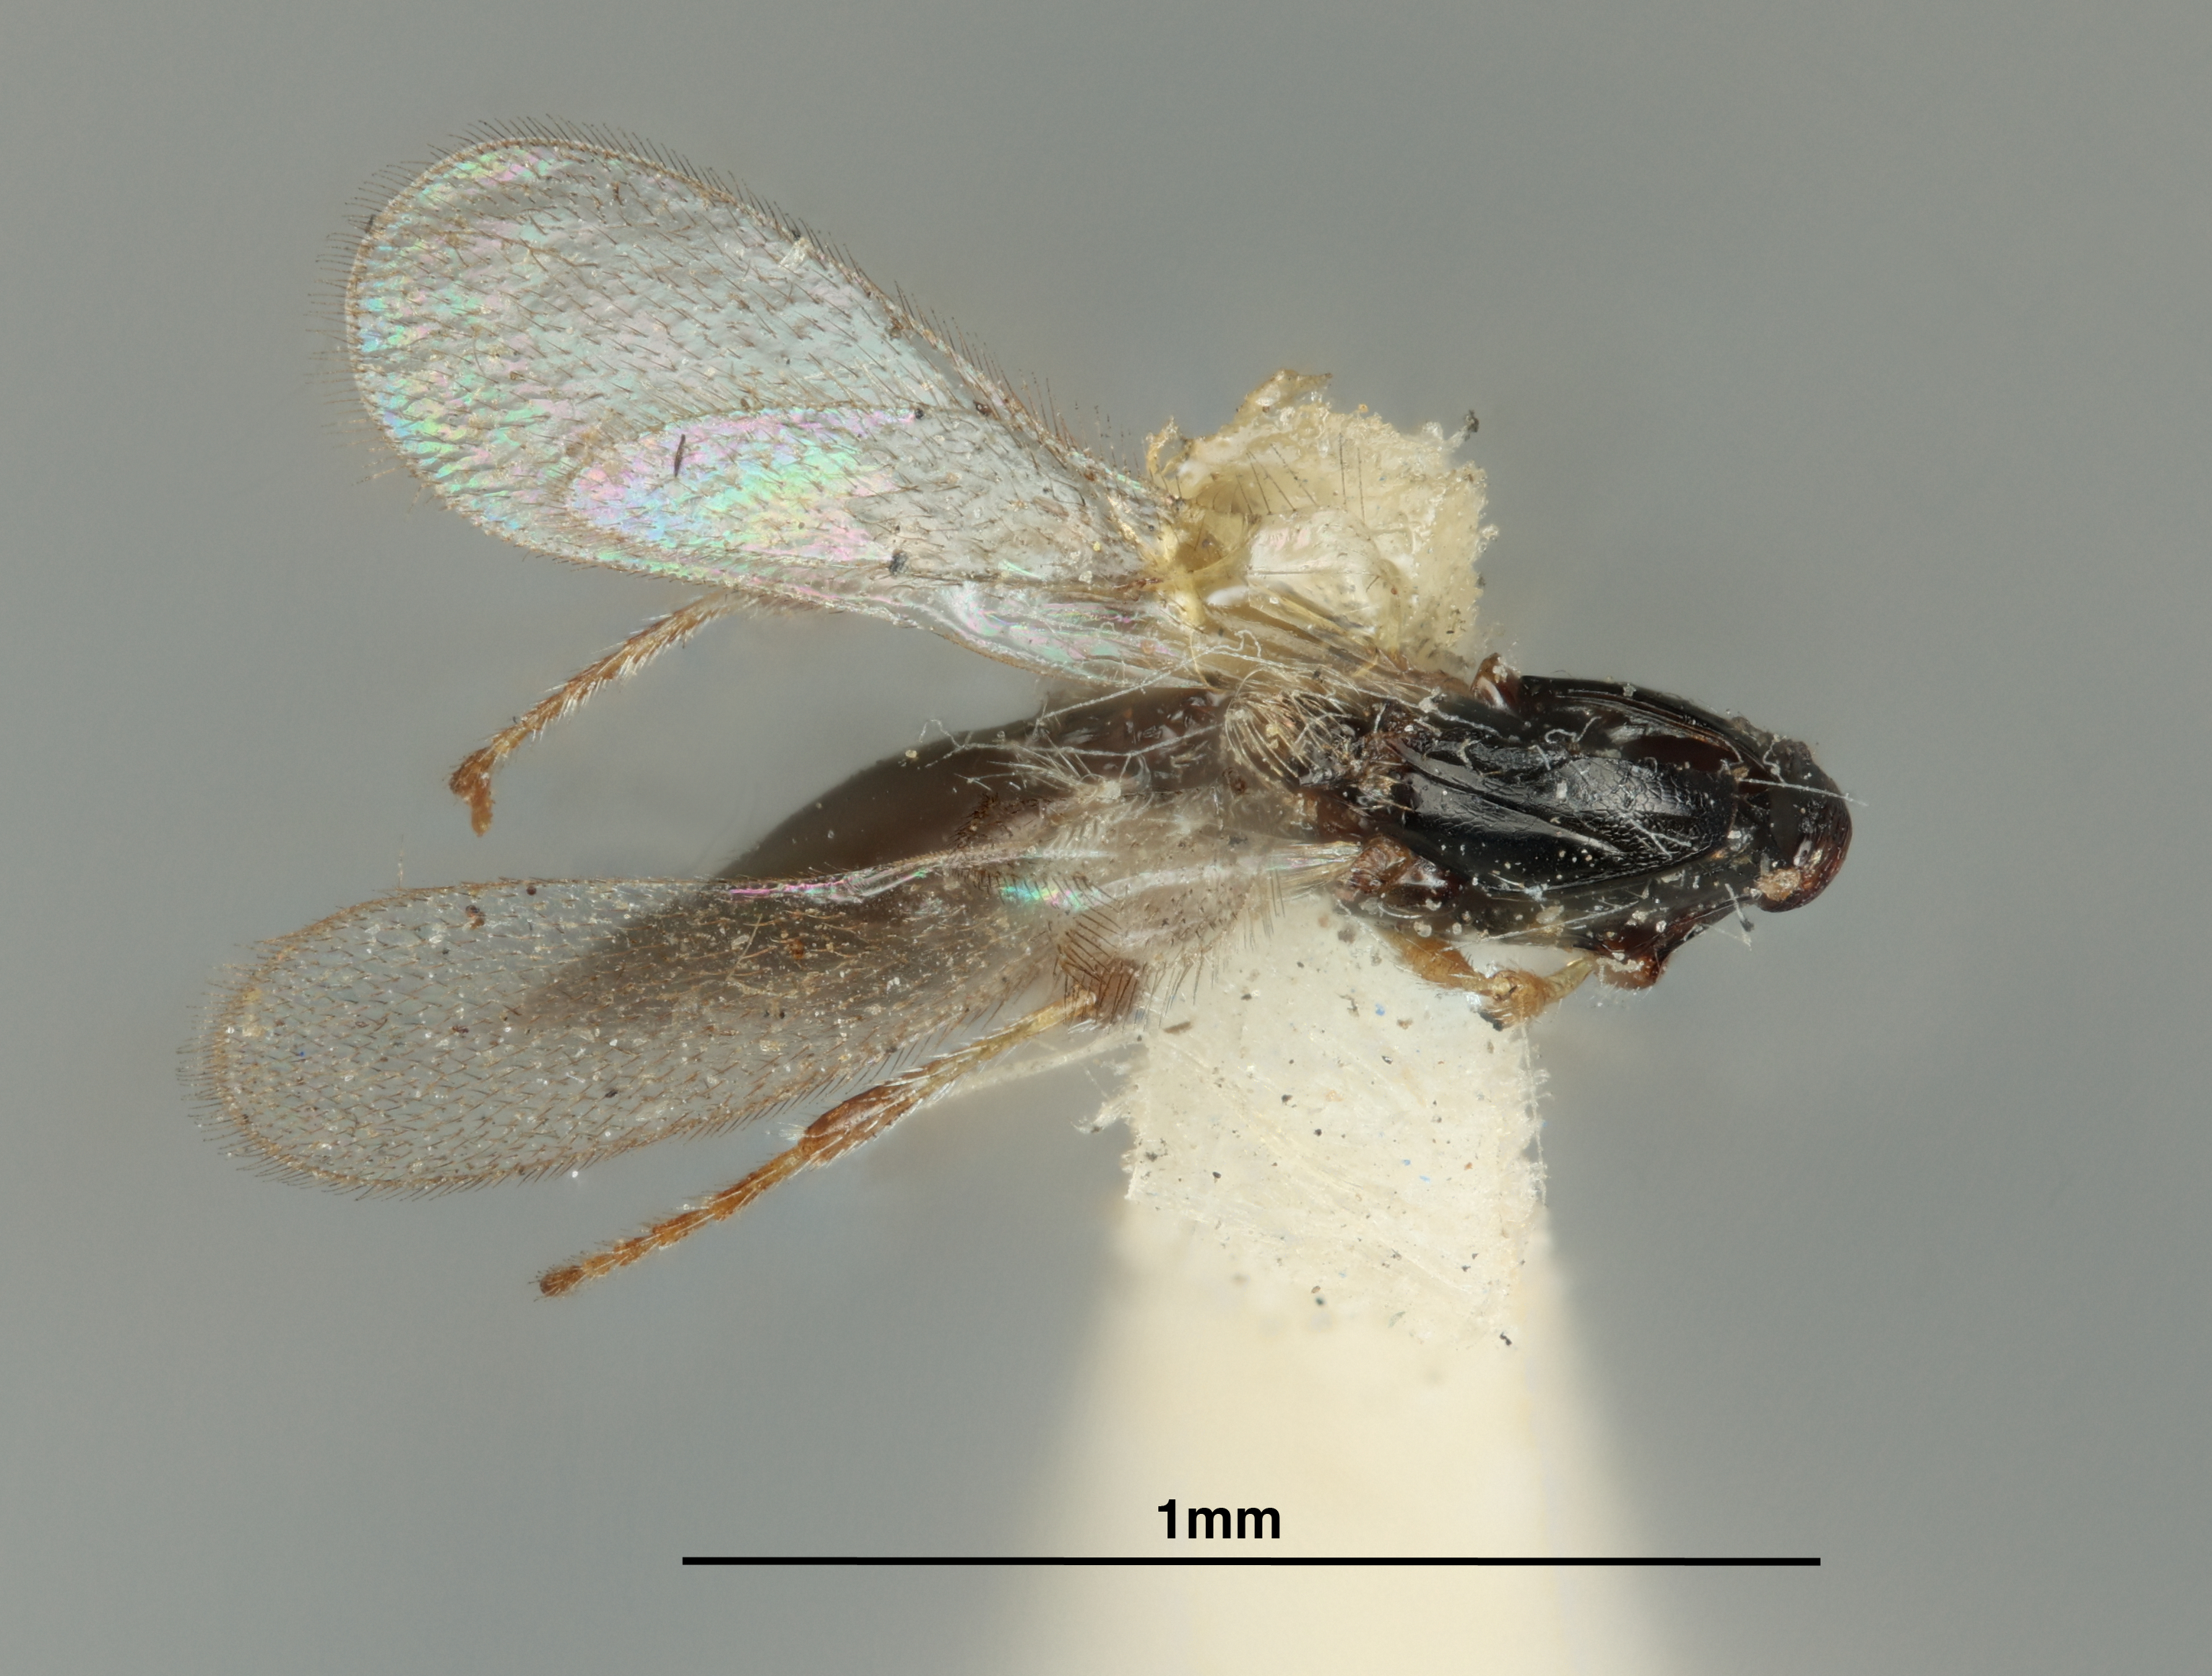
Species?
Trichasis brunneipes
